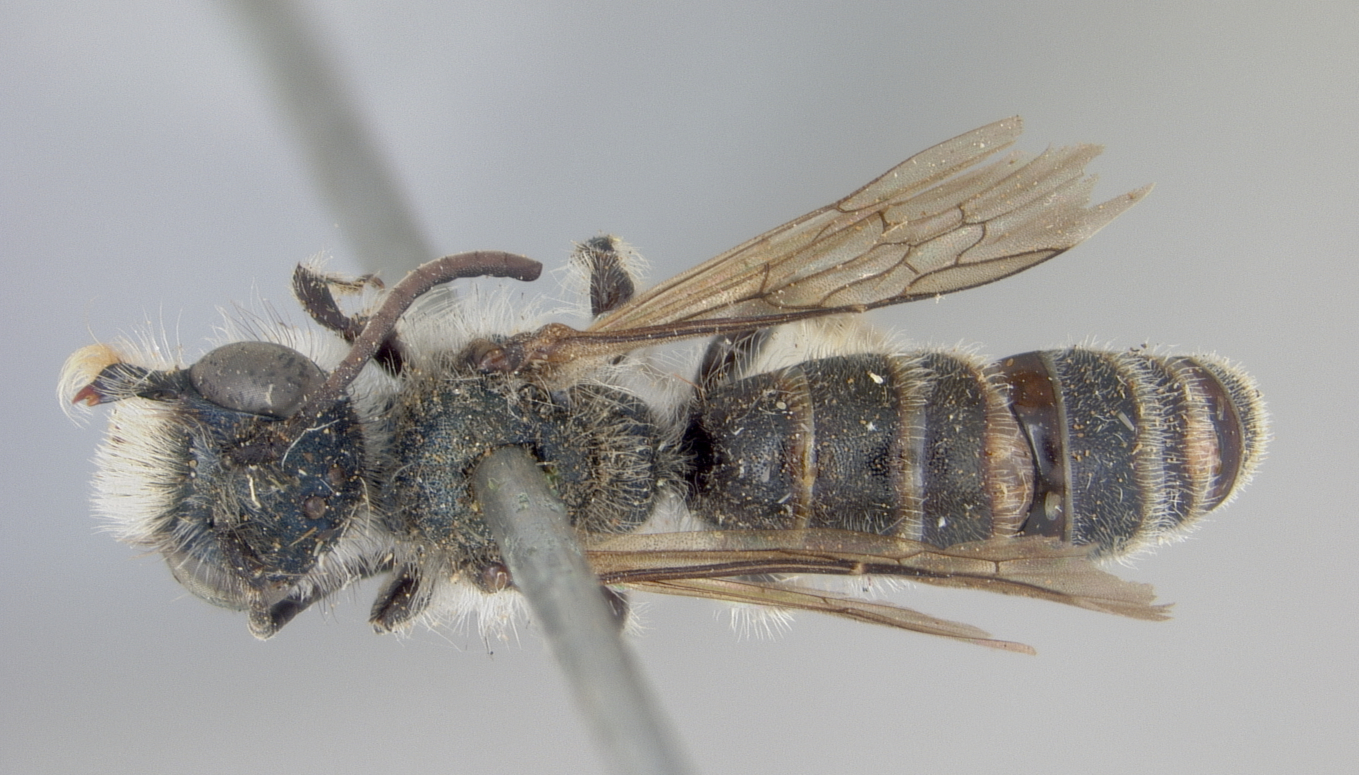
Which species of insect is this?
Halictoides davidsoni
